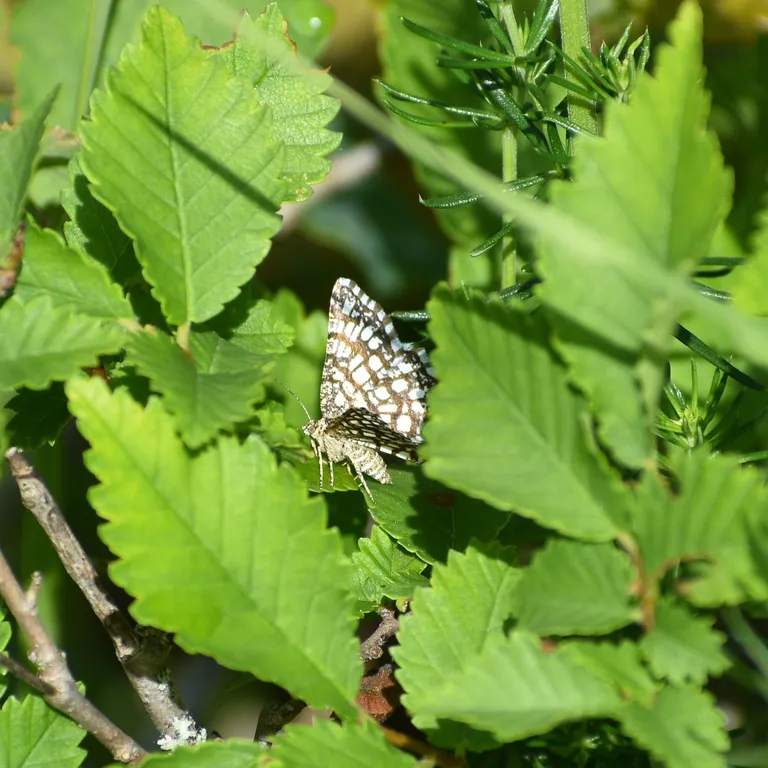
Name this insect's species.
Chiasmia clathrata
